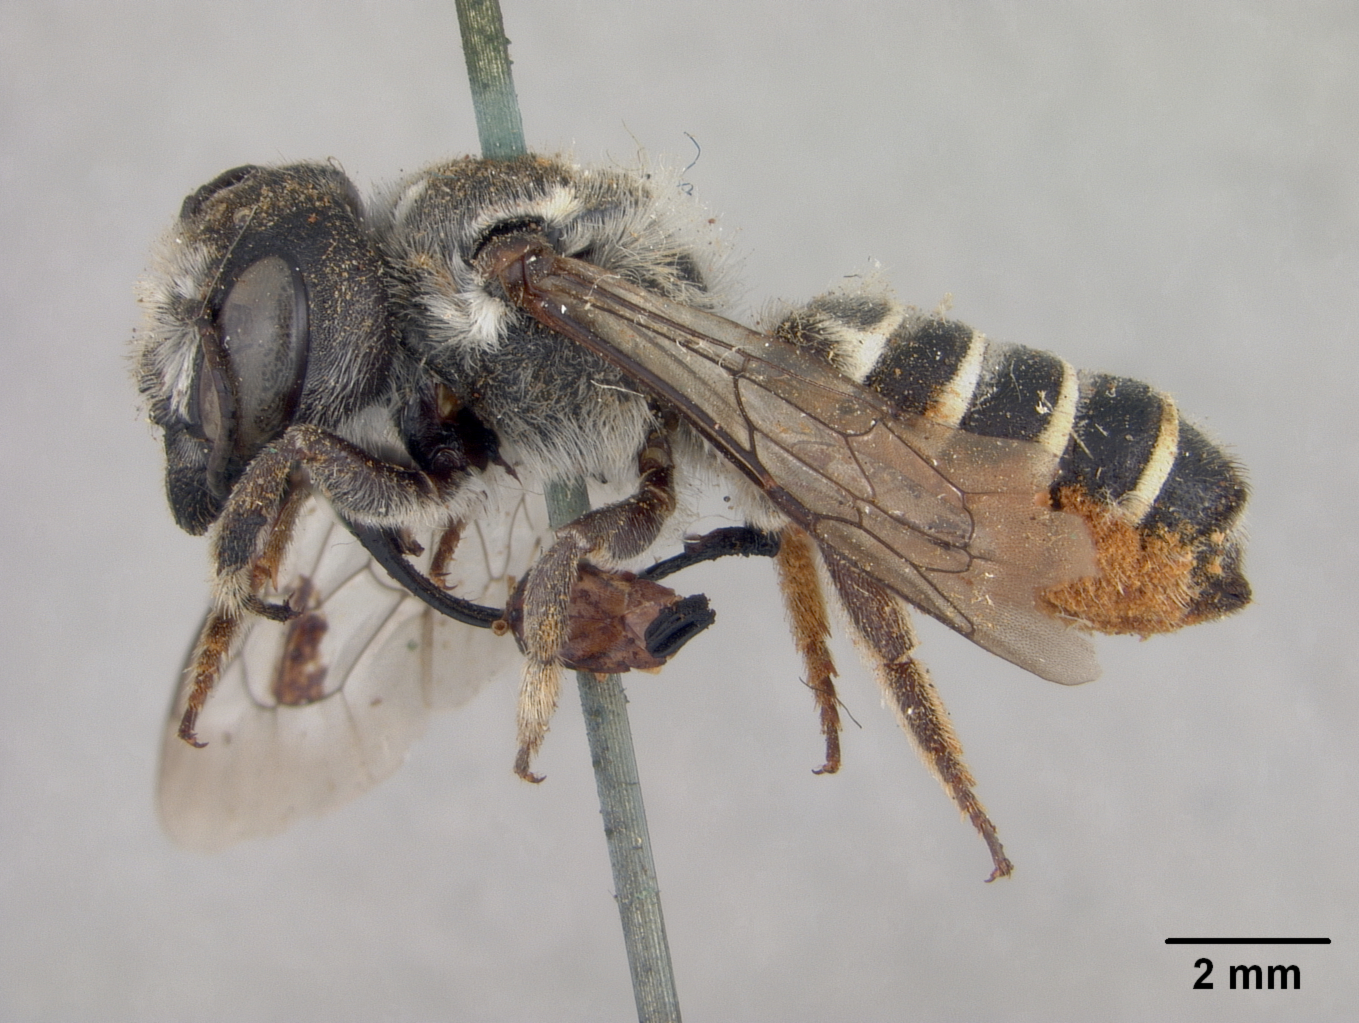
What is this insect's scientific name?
Megachile prosopidis
